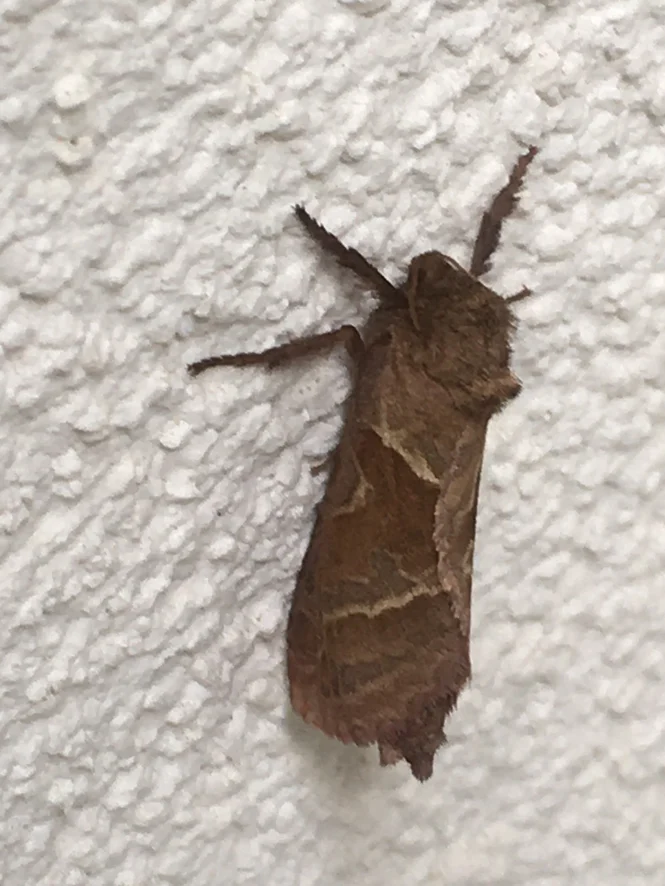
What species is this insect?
Triodia sylvina
